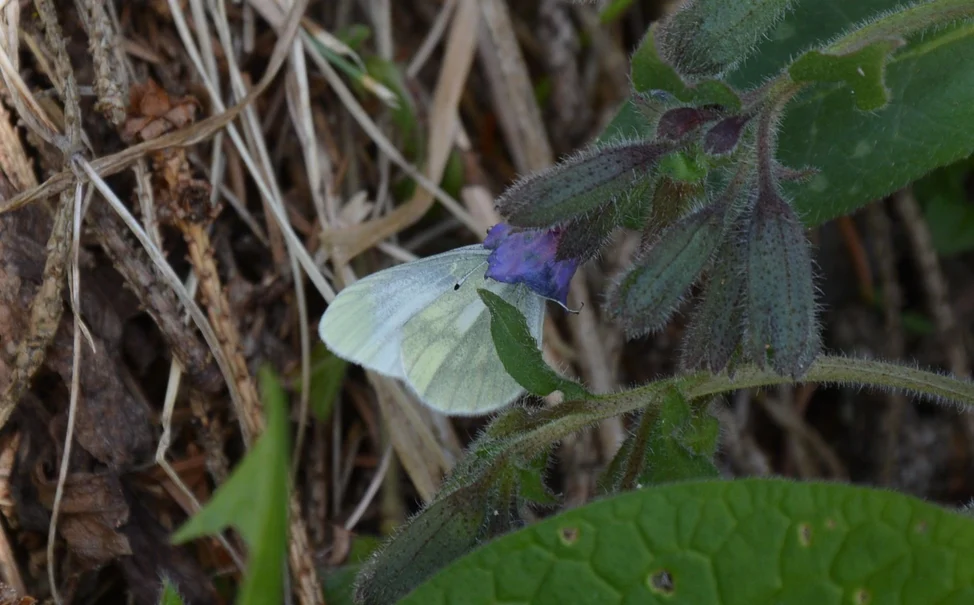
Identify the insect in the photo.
Leptidea sinapis/juvernica
